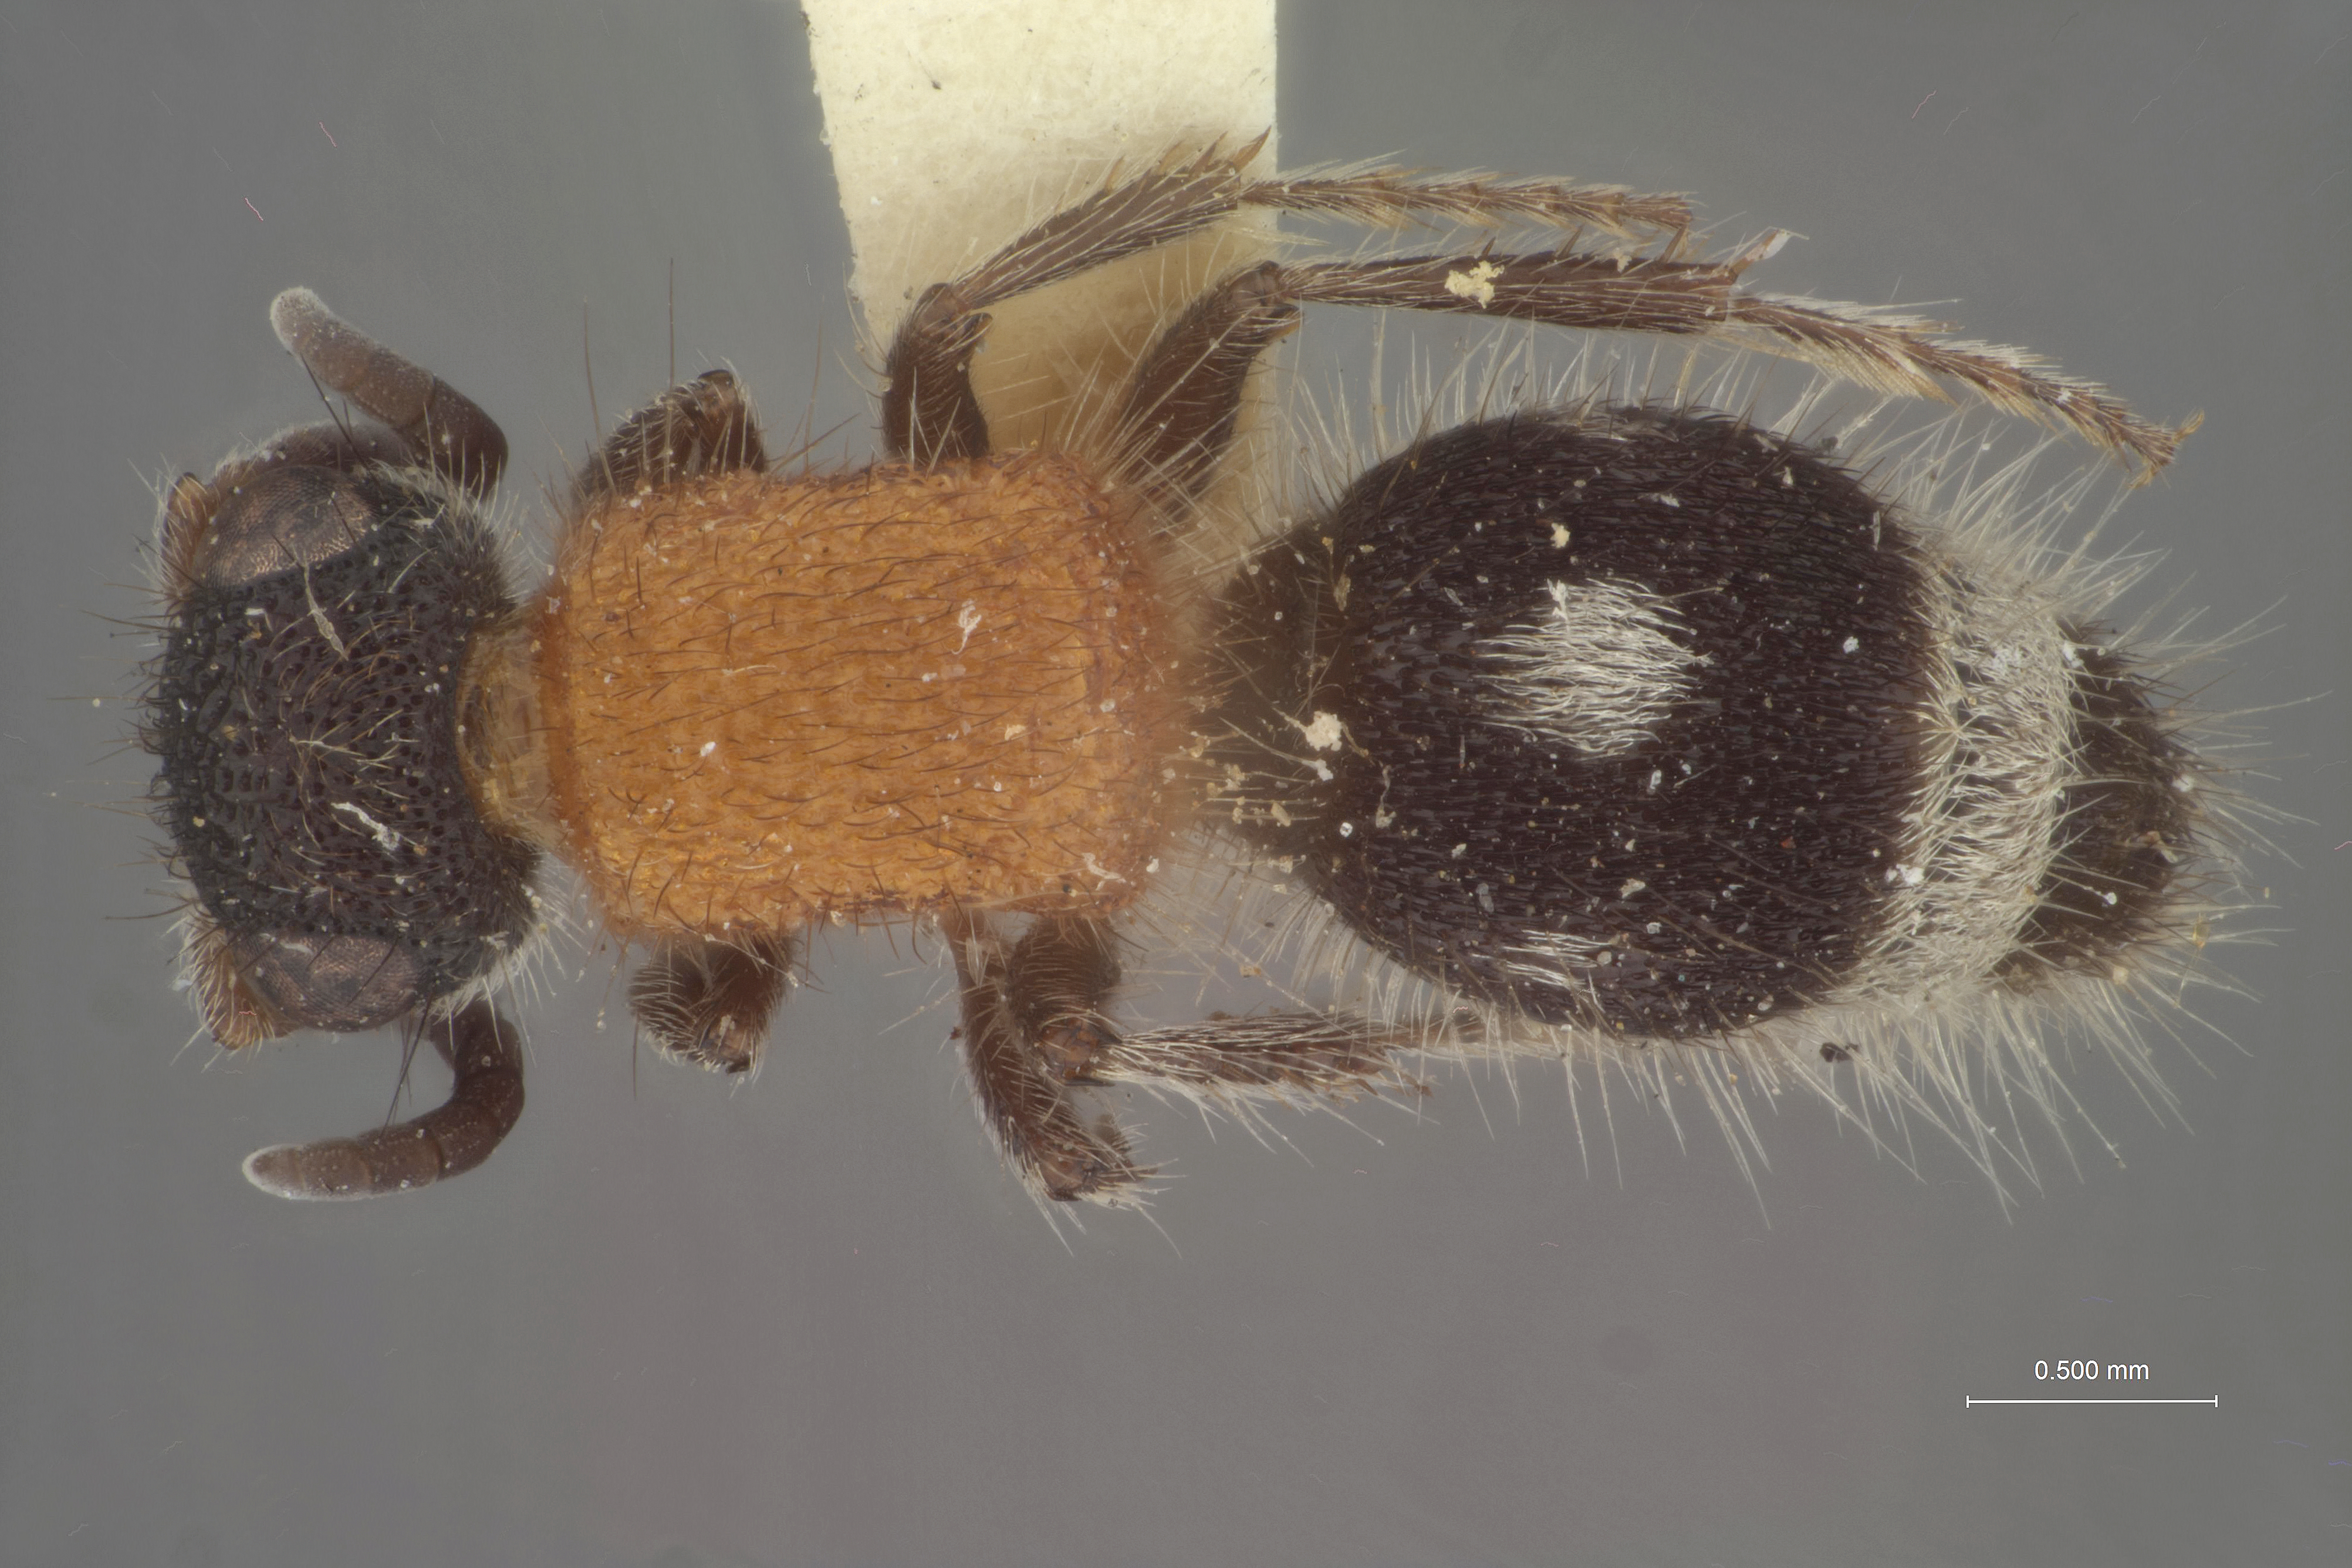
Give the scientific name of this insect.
Smicromyrme autonoe
